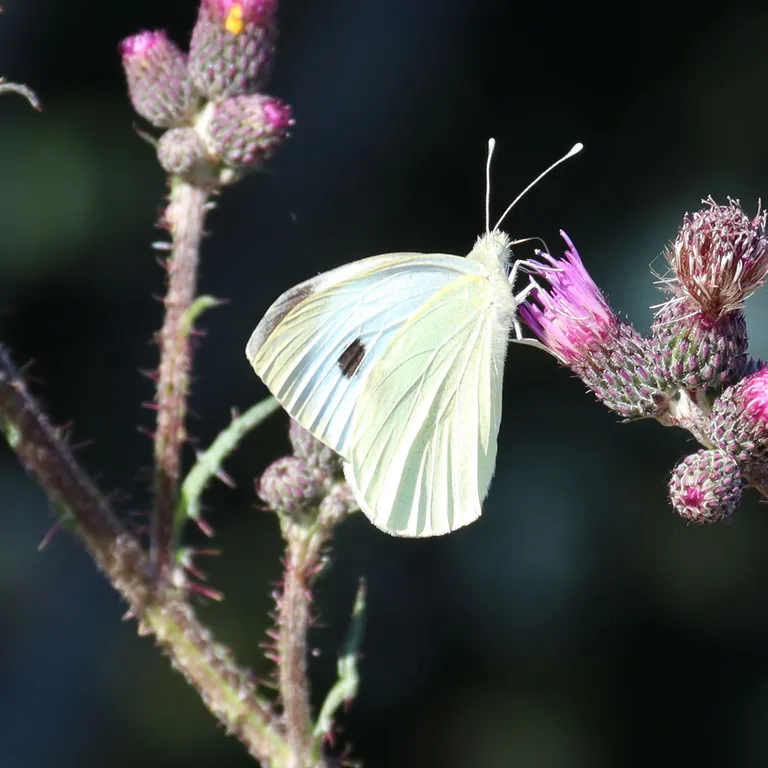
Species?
Pieris brassicae
